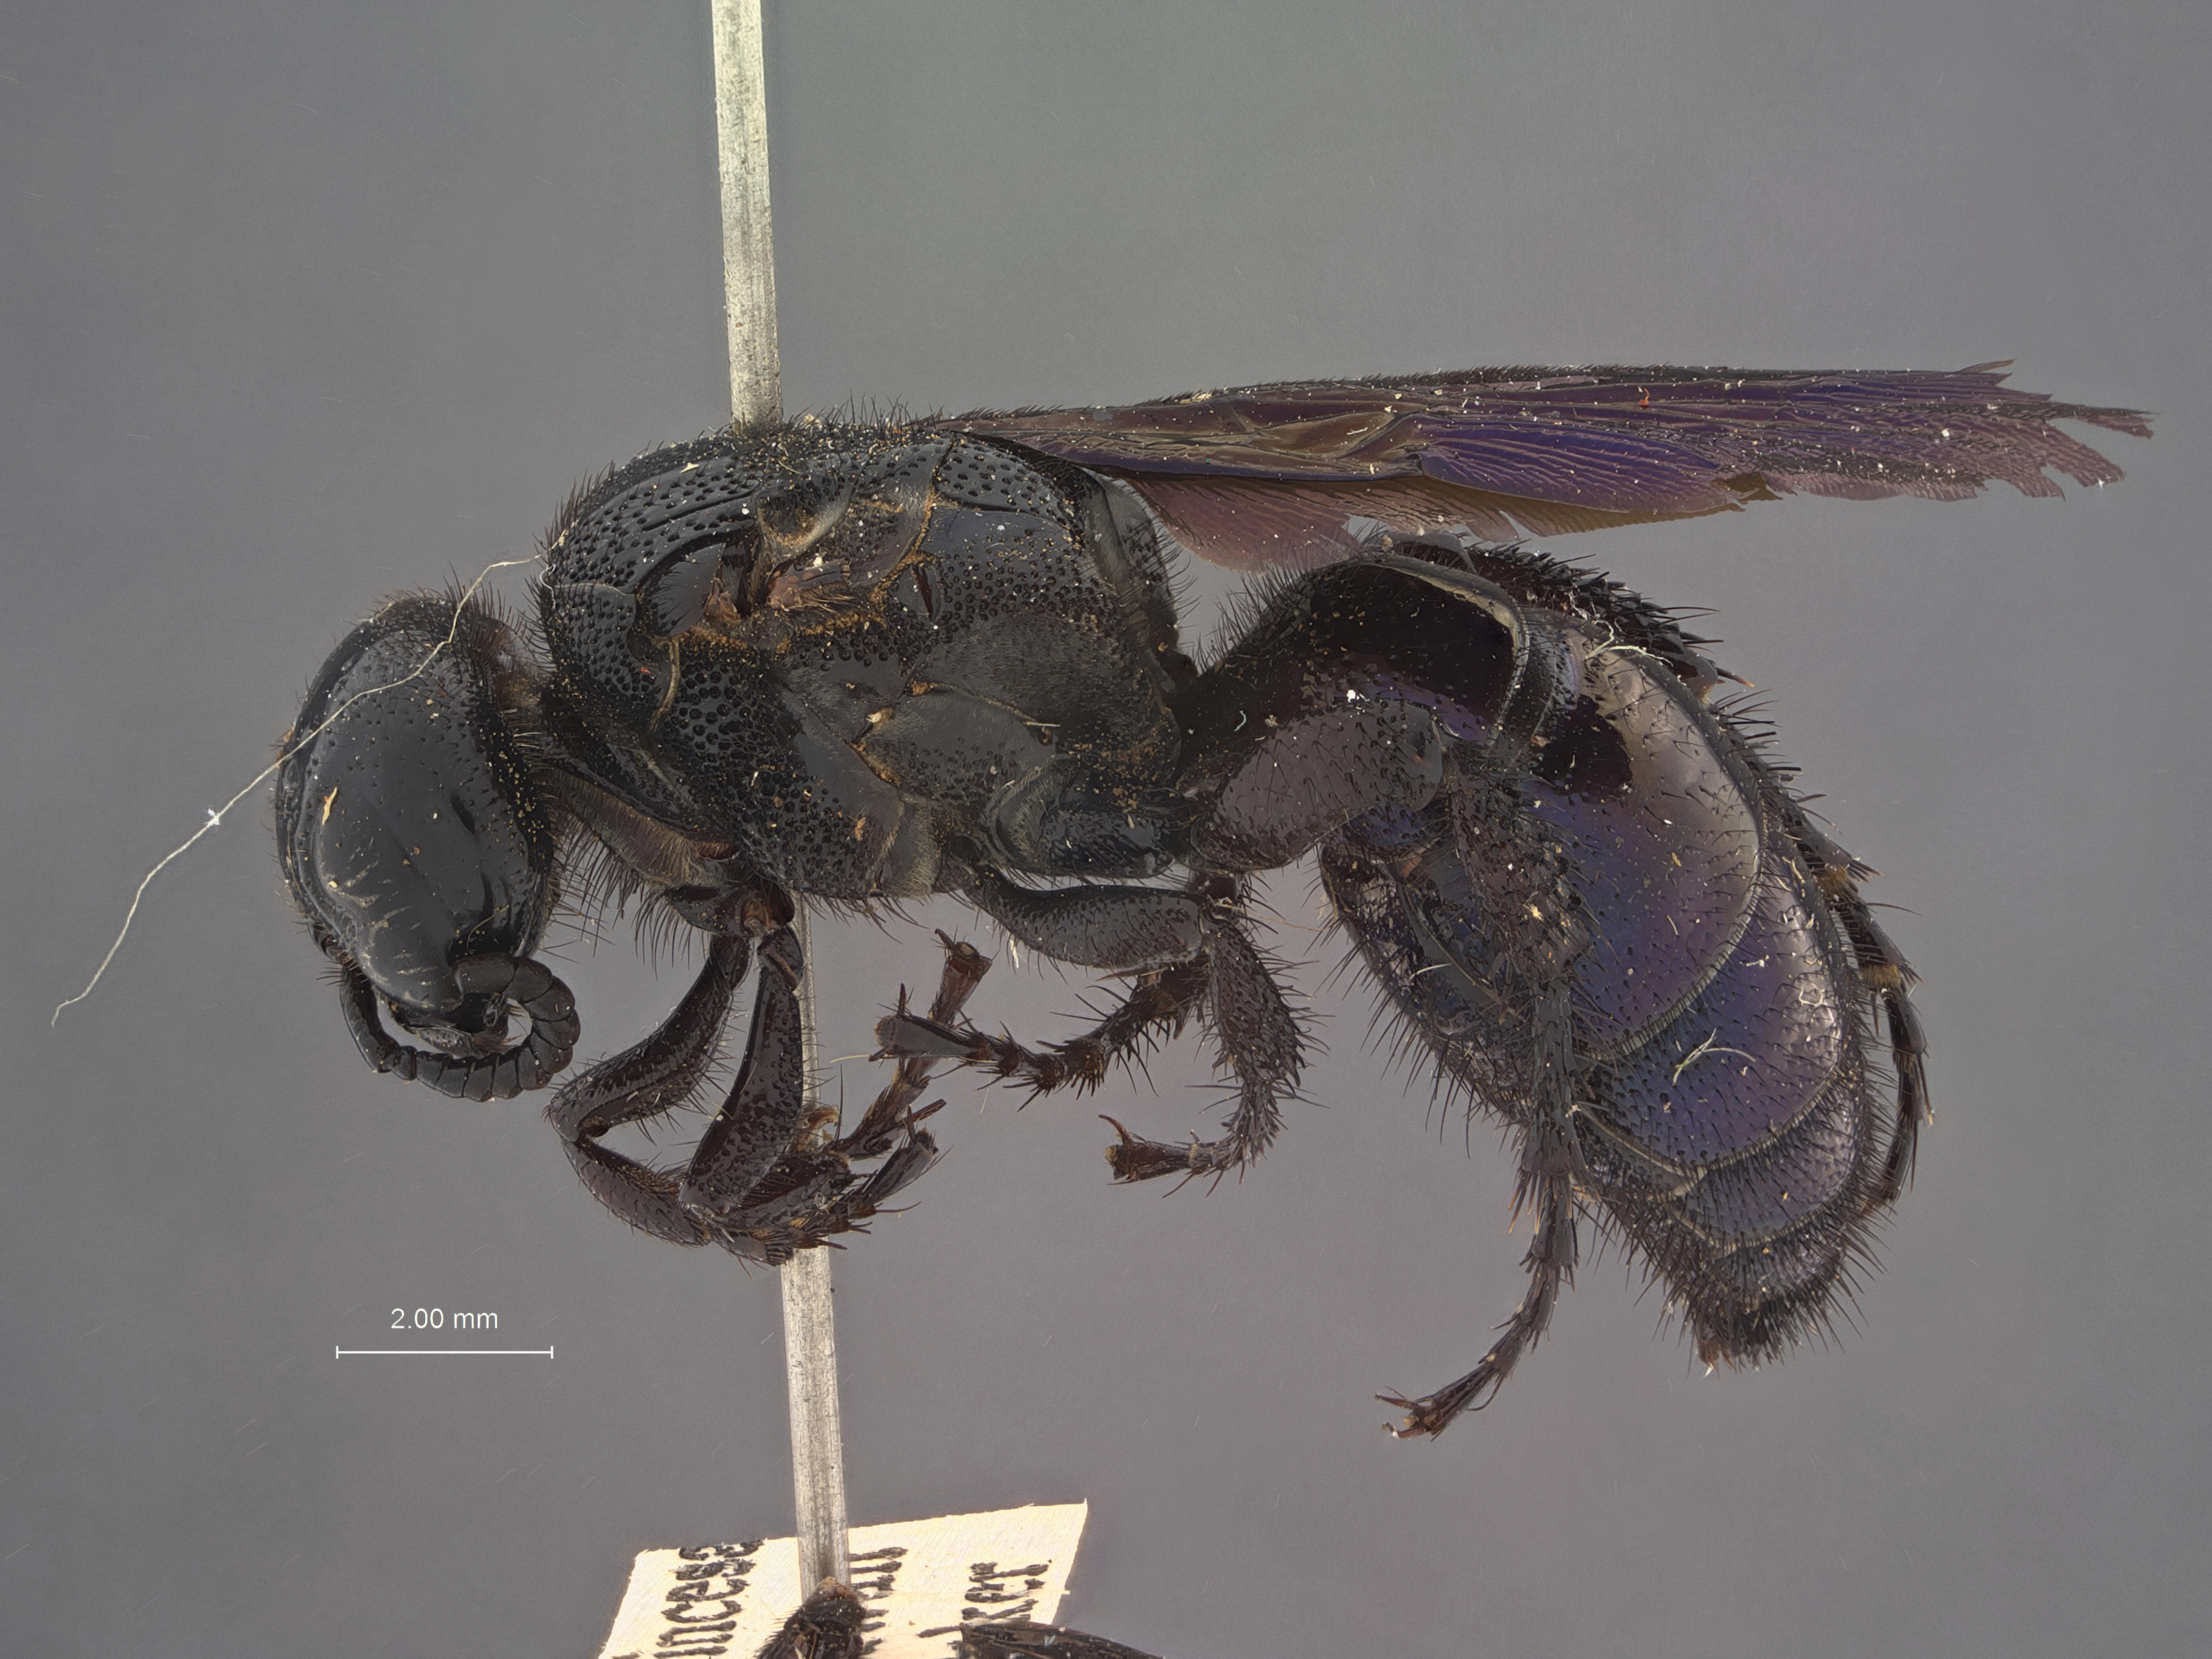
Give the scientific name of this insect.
Triscolia bella
